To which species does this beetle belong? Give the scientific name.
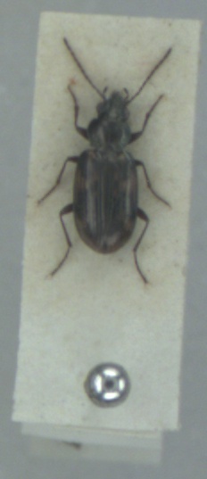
Bembidion varium
